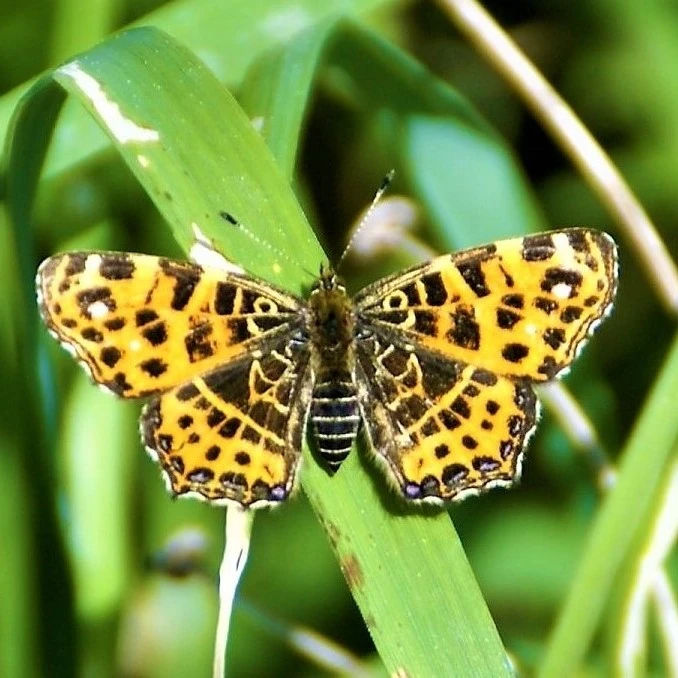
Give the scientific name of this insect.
Araschnia levana
